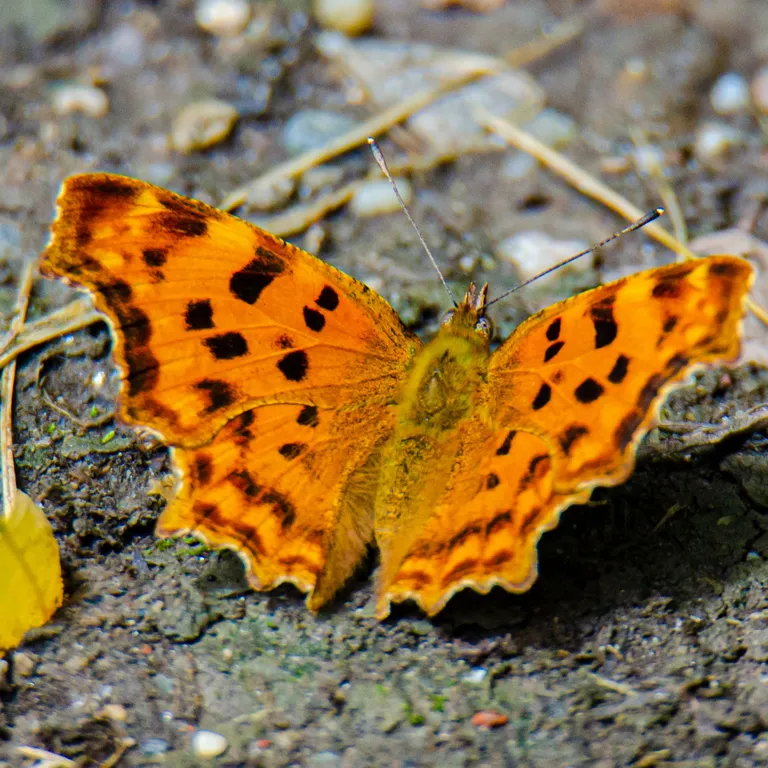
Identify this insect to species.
Polygonia c-album
